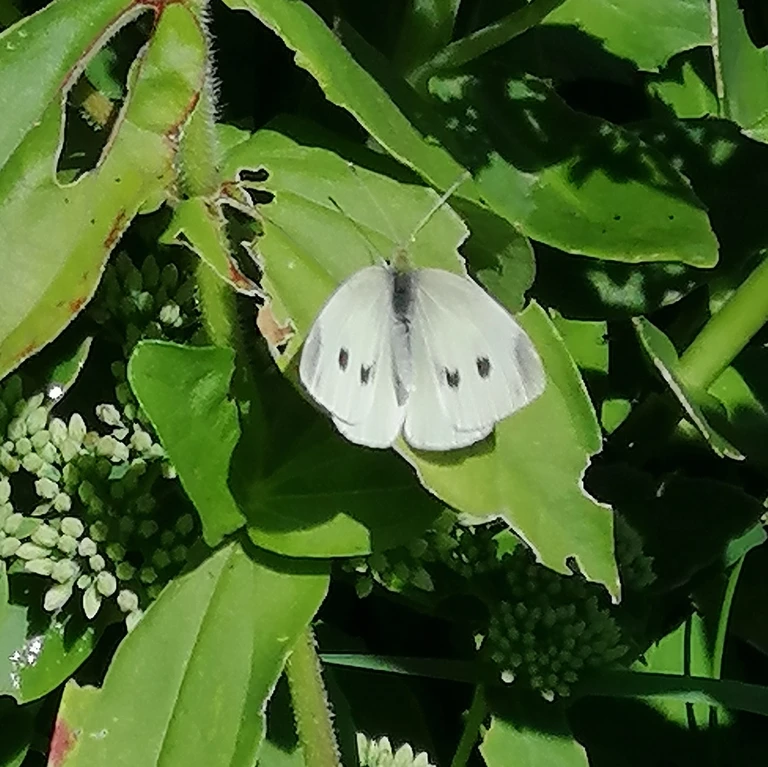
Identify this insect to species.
Pieris rapae
